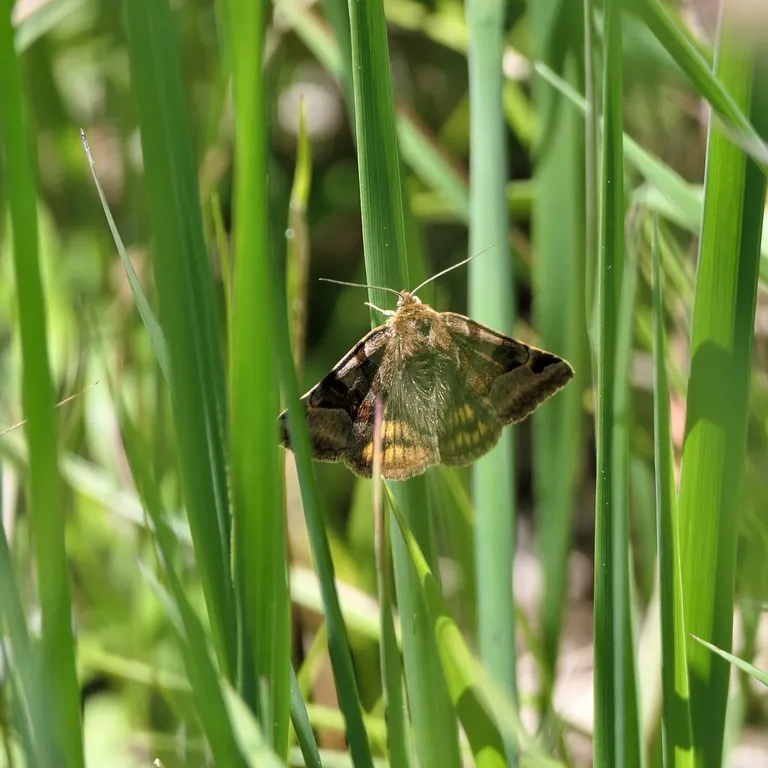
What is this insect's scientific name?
Euclidia glyphica
